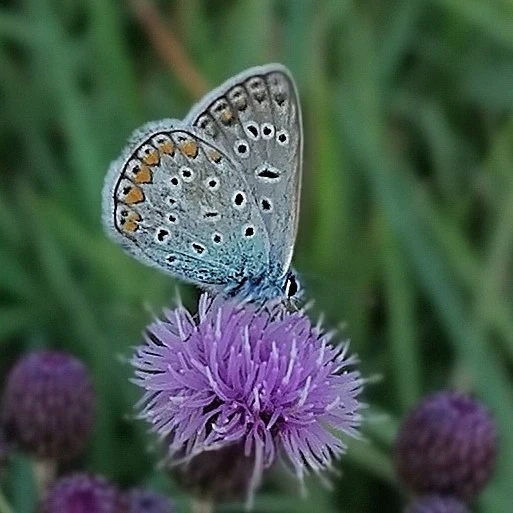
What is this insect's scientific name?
Polyommatus icarus
